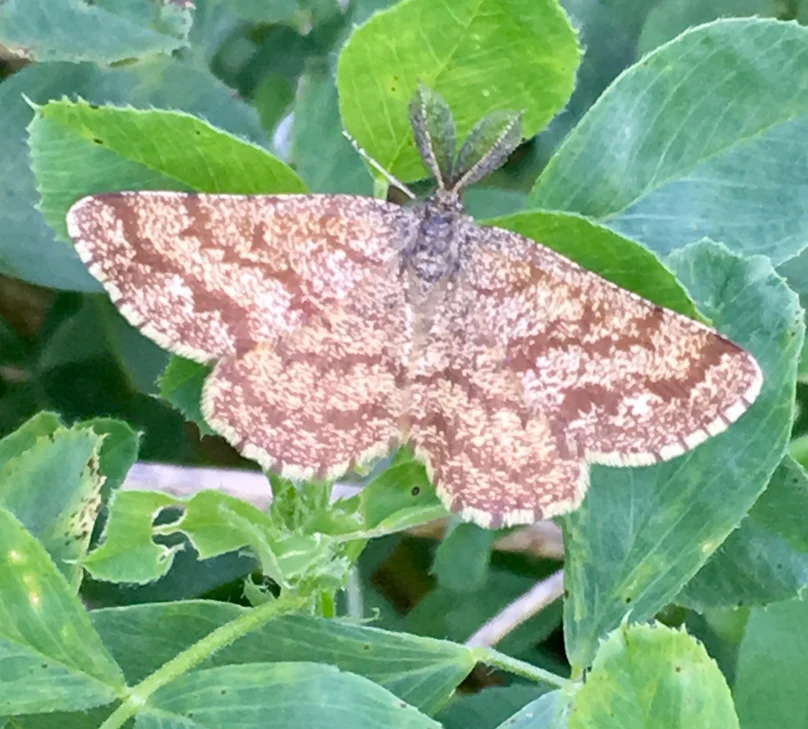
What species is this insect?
Ematurga atomaria
